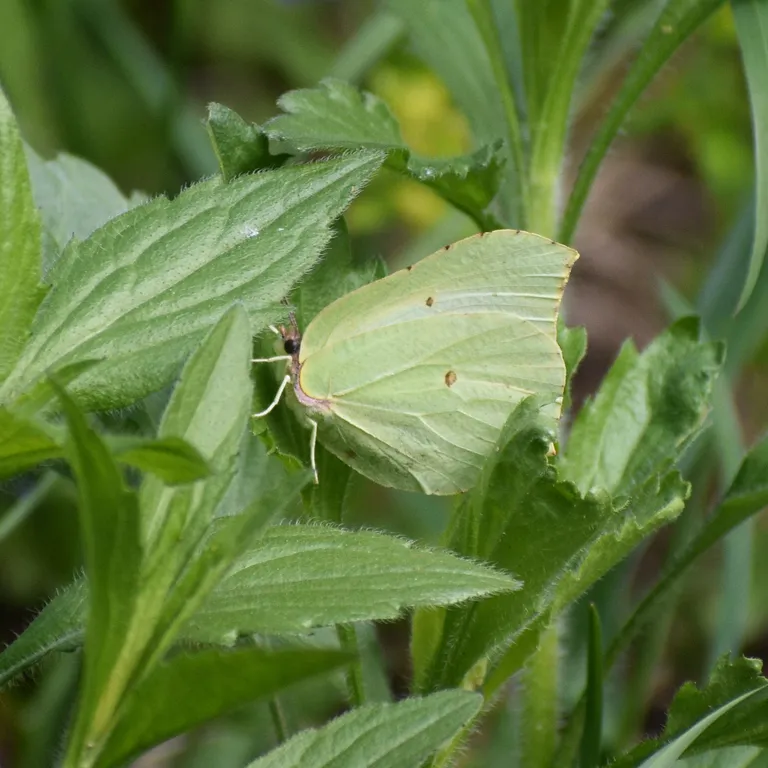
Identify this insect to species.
Gonepteryx rhamni
